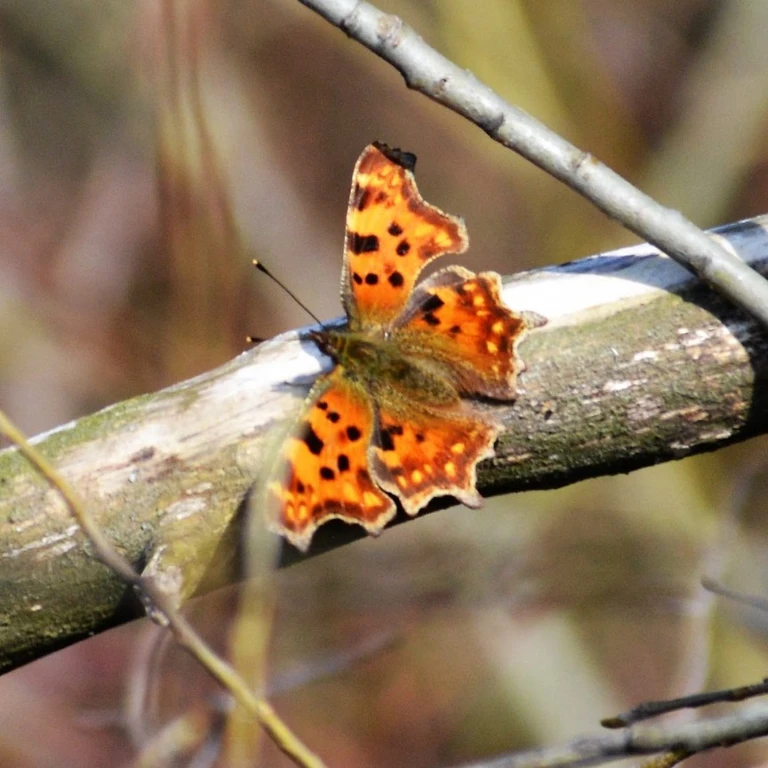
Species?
Polygonia c-album
